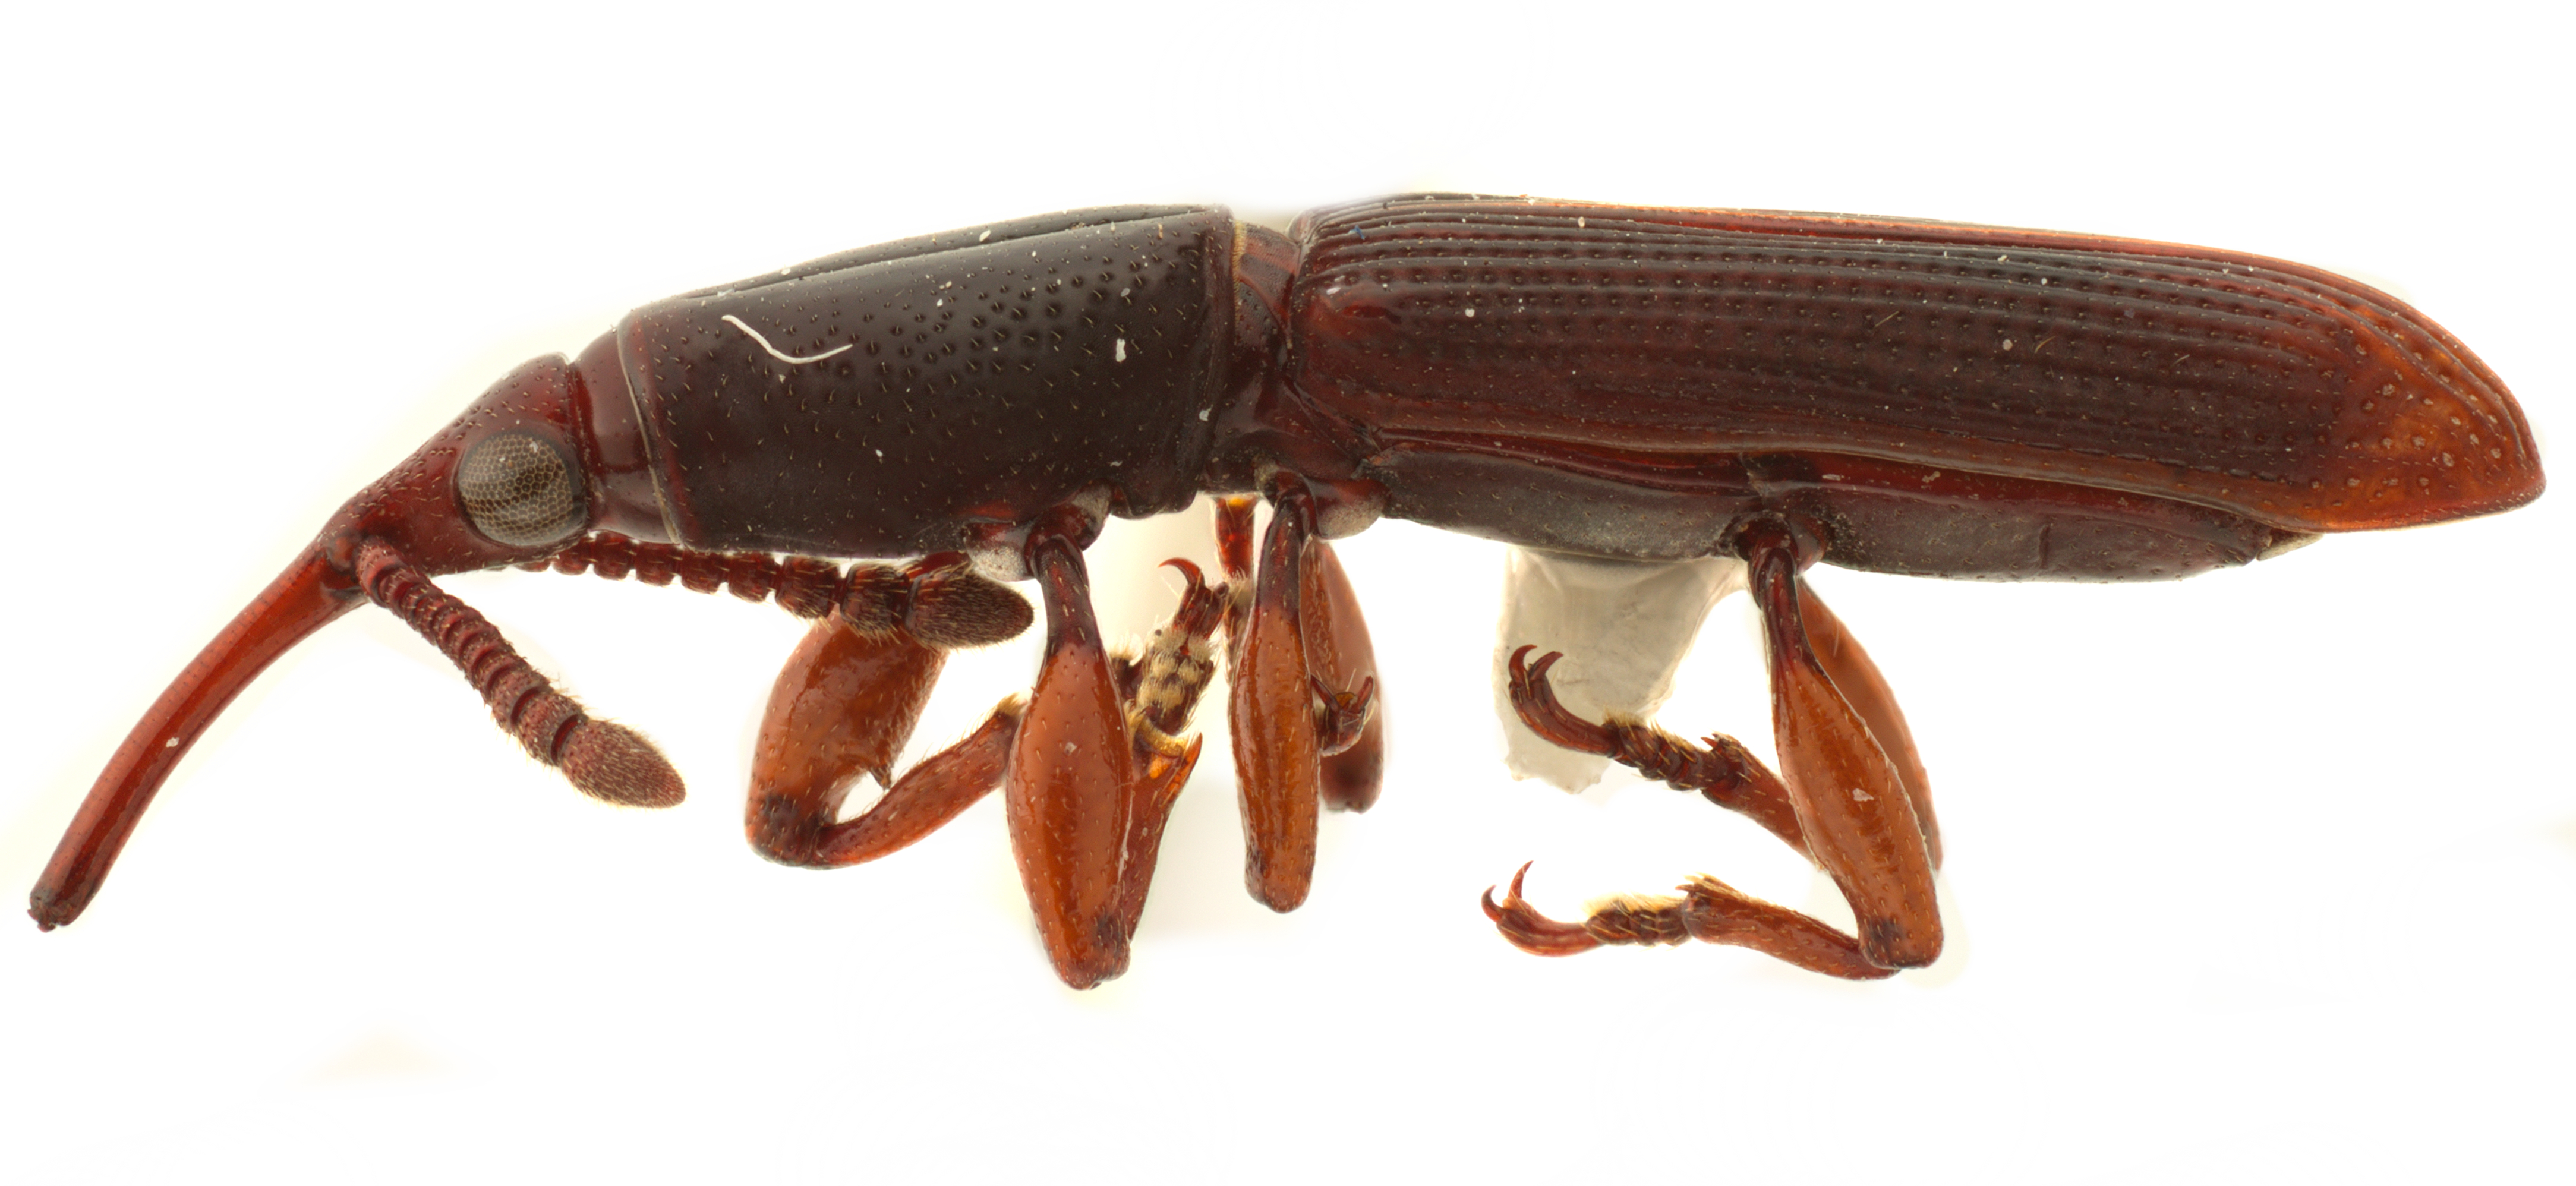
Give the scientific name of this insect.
Nothogaster laevicollis (also Orphanobrentus laevicollis)
